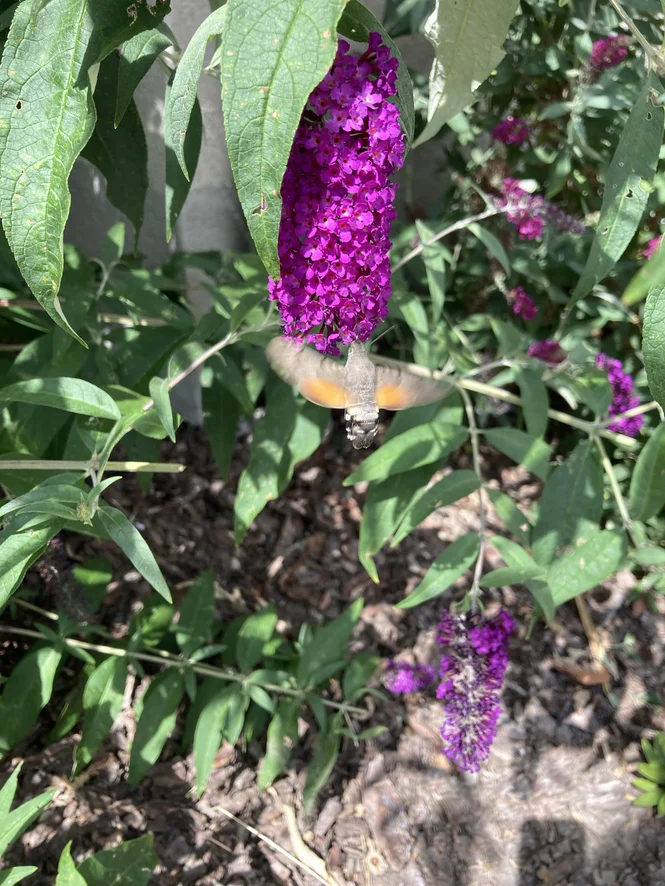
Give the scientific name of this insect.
Macroglossum stellatarum
